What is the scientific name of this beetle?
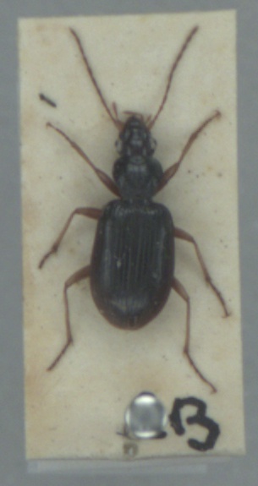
Paranchus albipes
